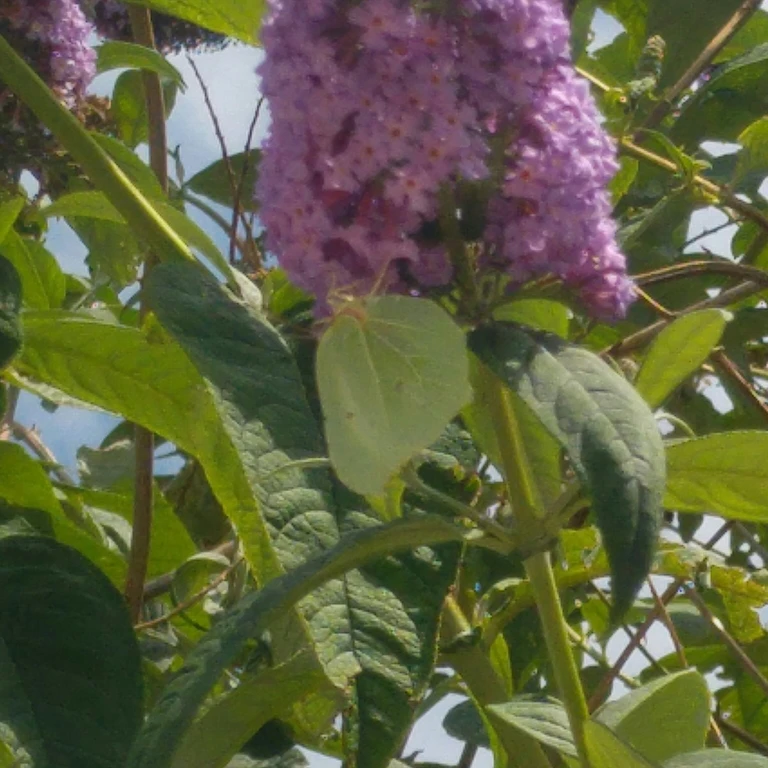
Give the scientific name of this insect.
Gonepteryx rhamni
